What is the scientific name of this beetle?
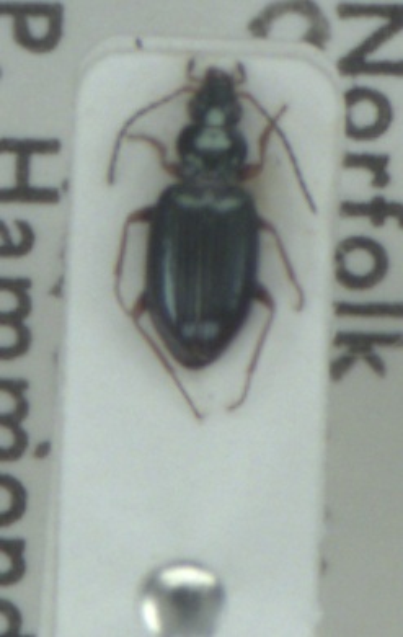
Bembidion deletum
